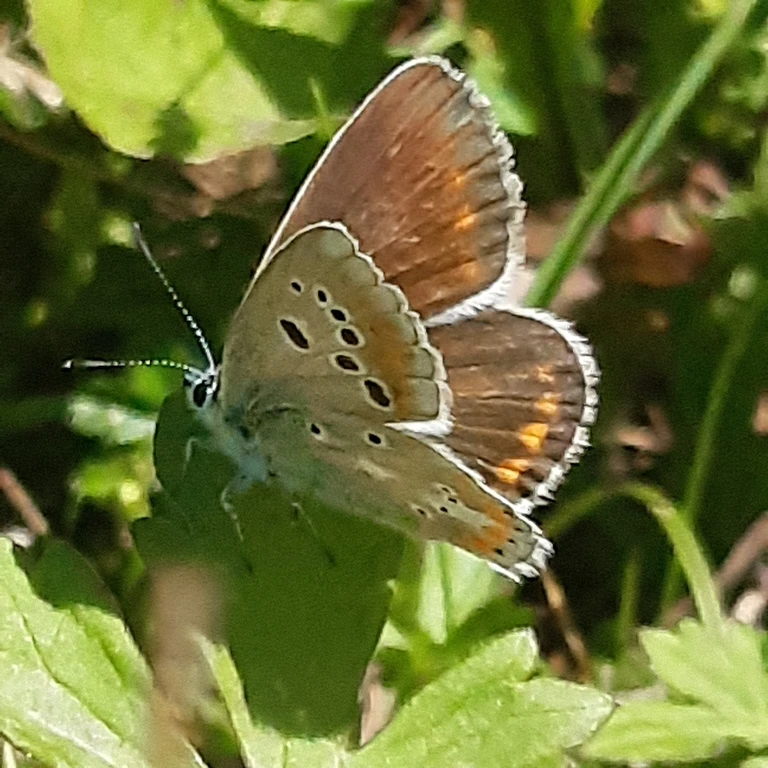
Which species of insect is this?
Polyommatus dorylas
